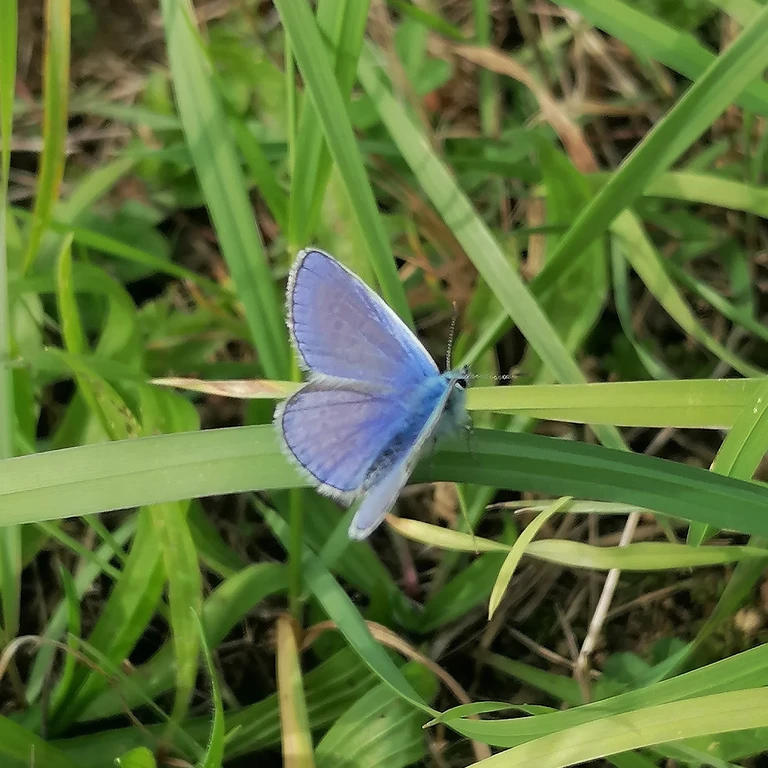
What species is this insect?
Polyommatus icarus
